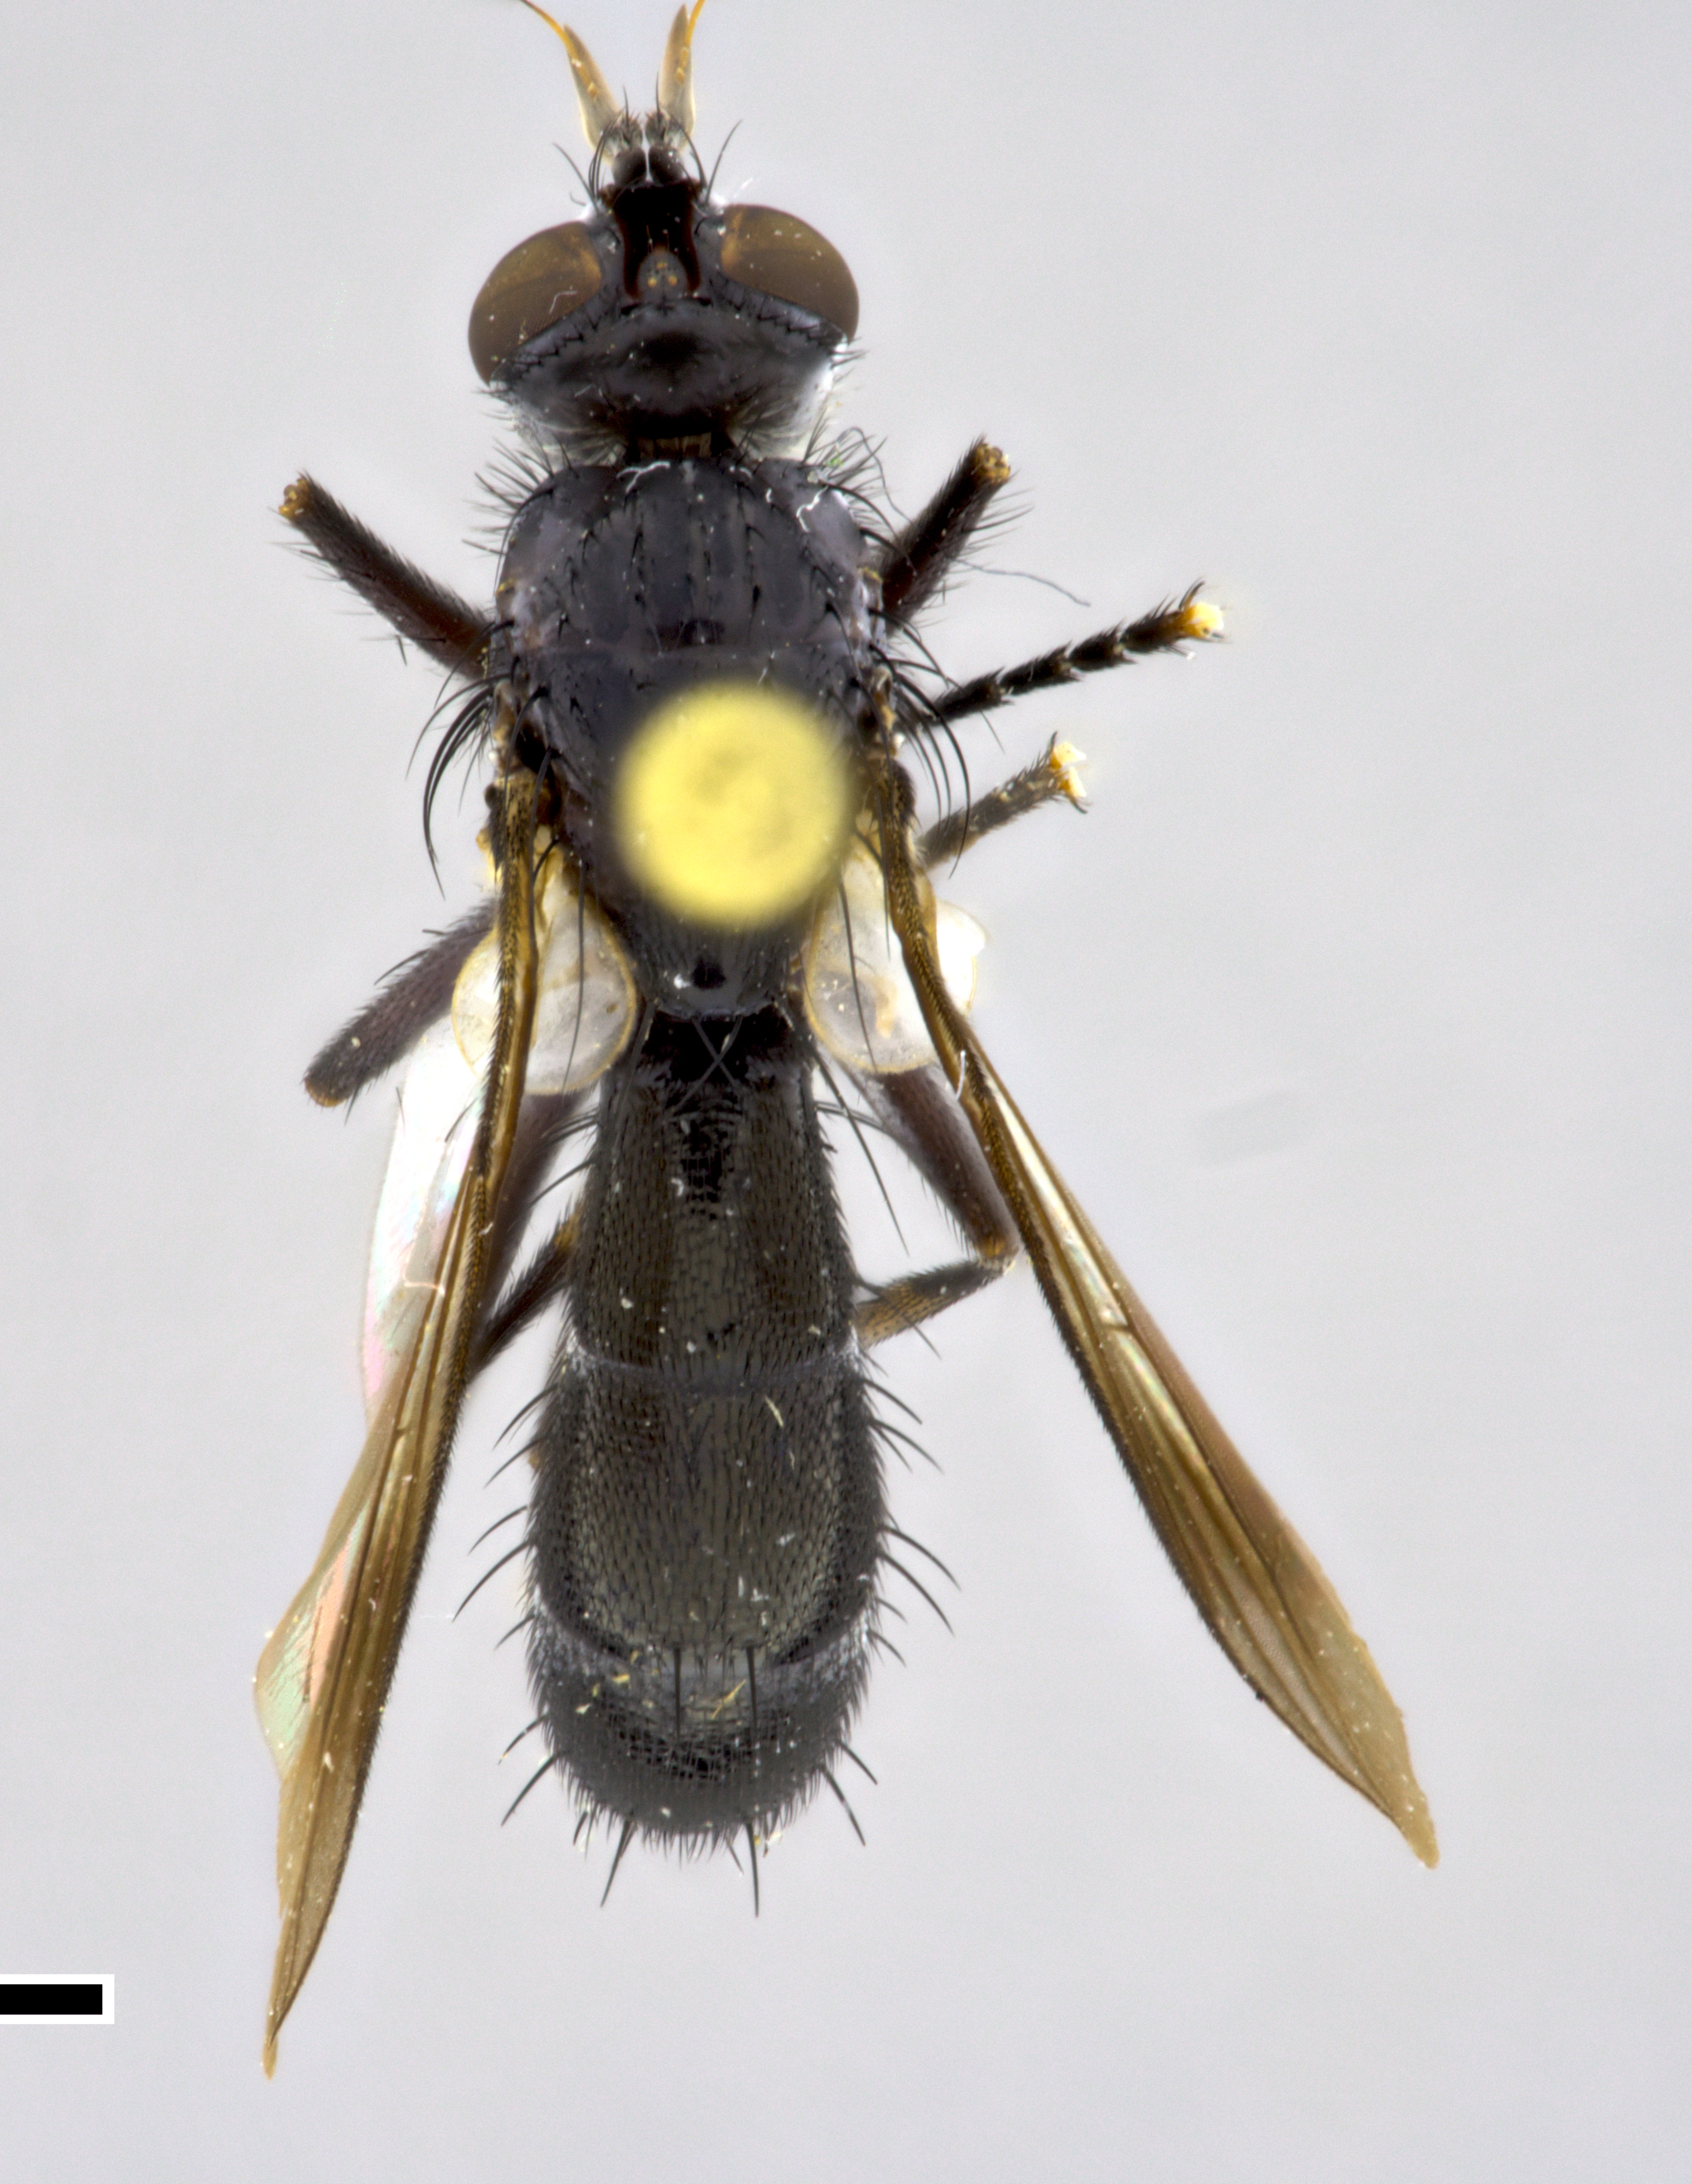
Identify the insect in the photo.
Lophosia fasciata
